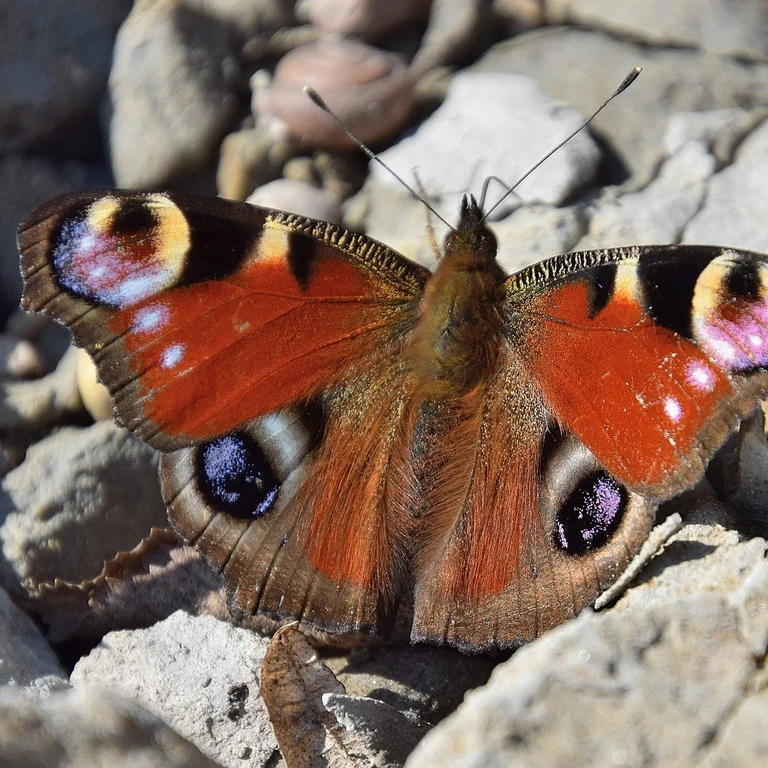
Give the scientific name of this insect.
Aglais io
